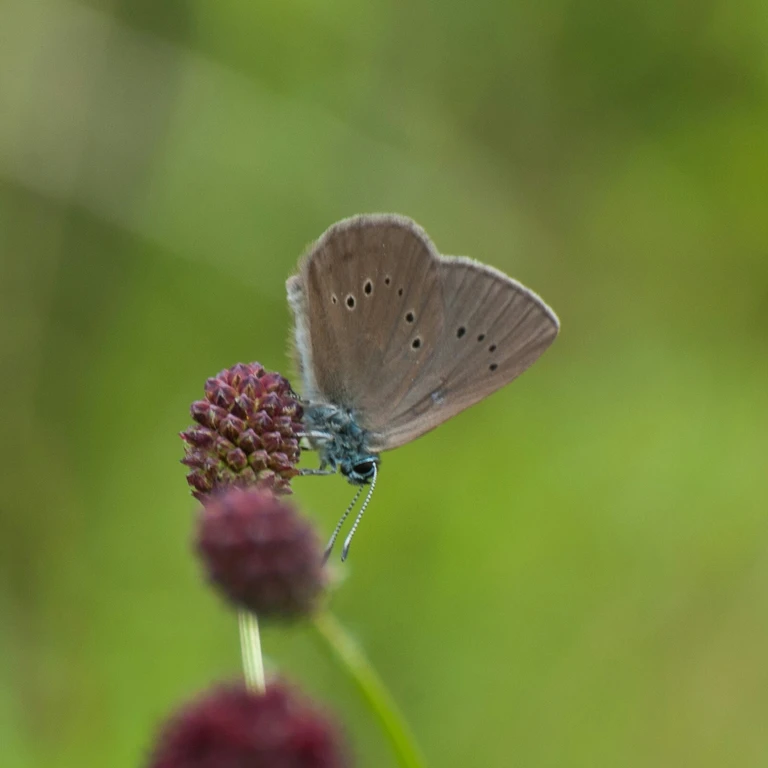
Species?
Phengaris nausithous (also Maculinea nausithous)
